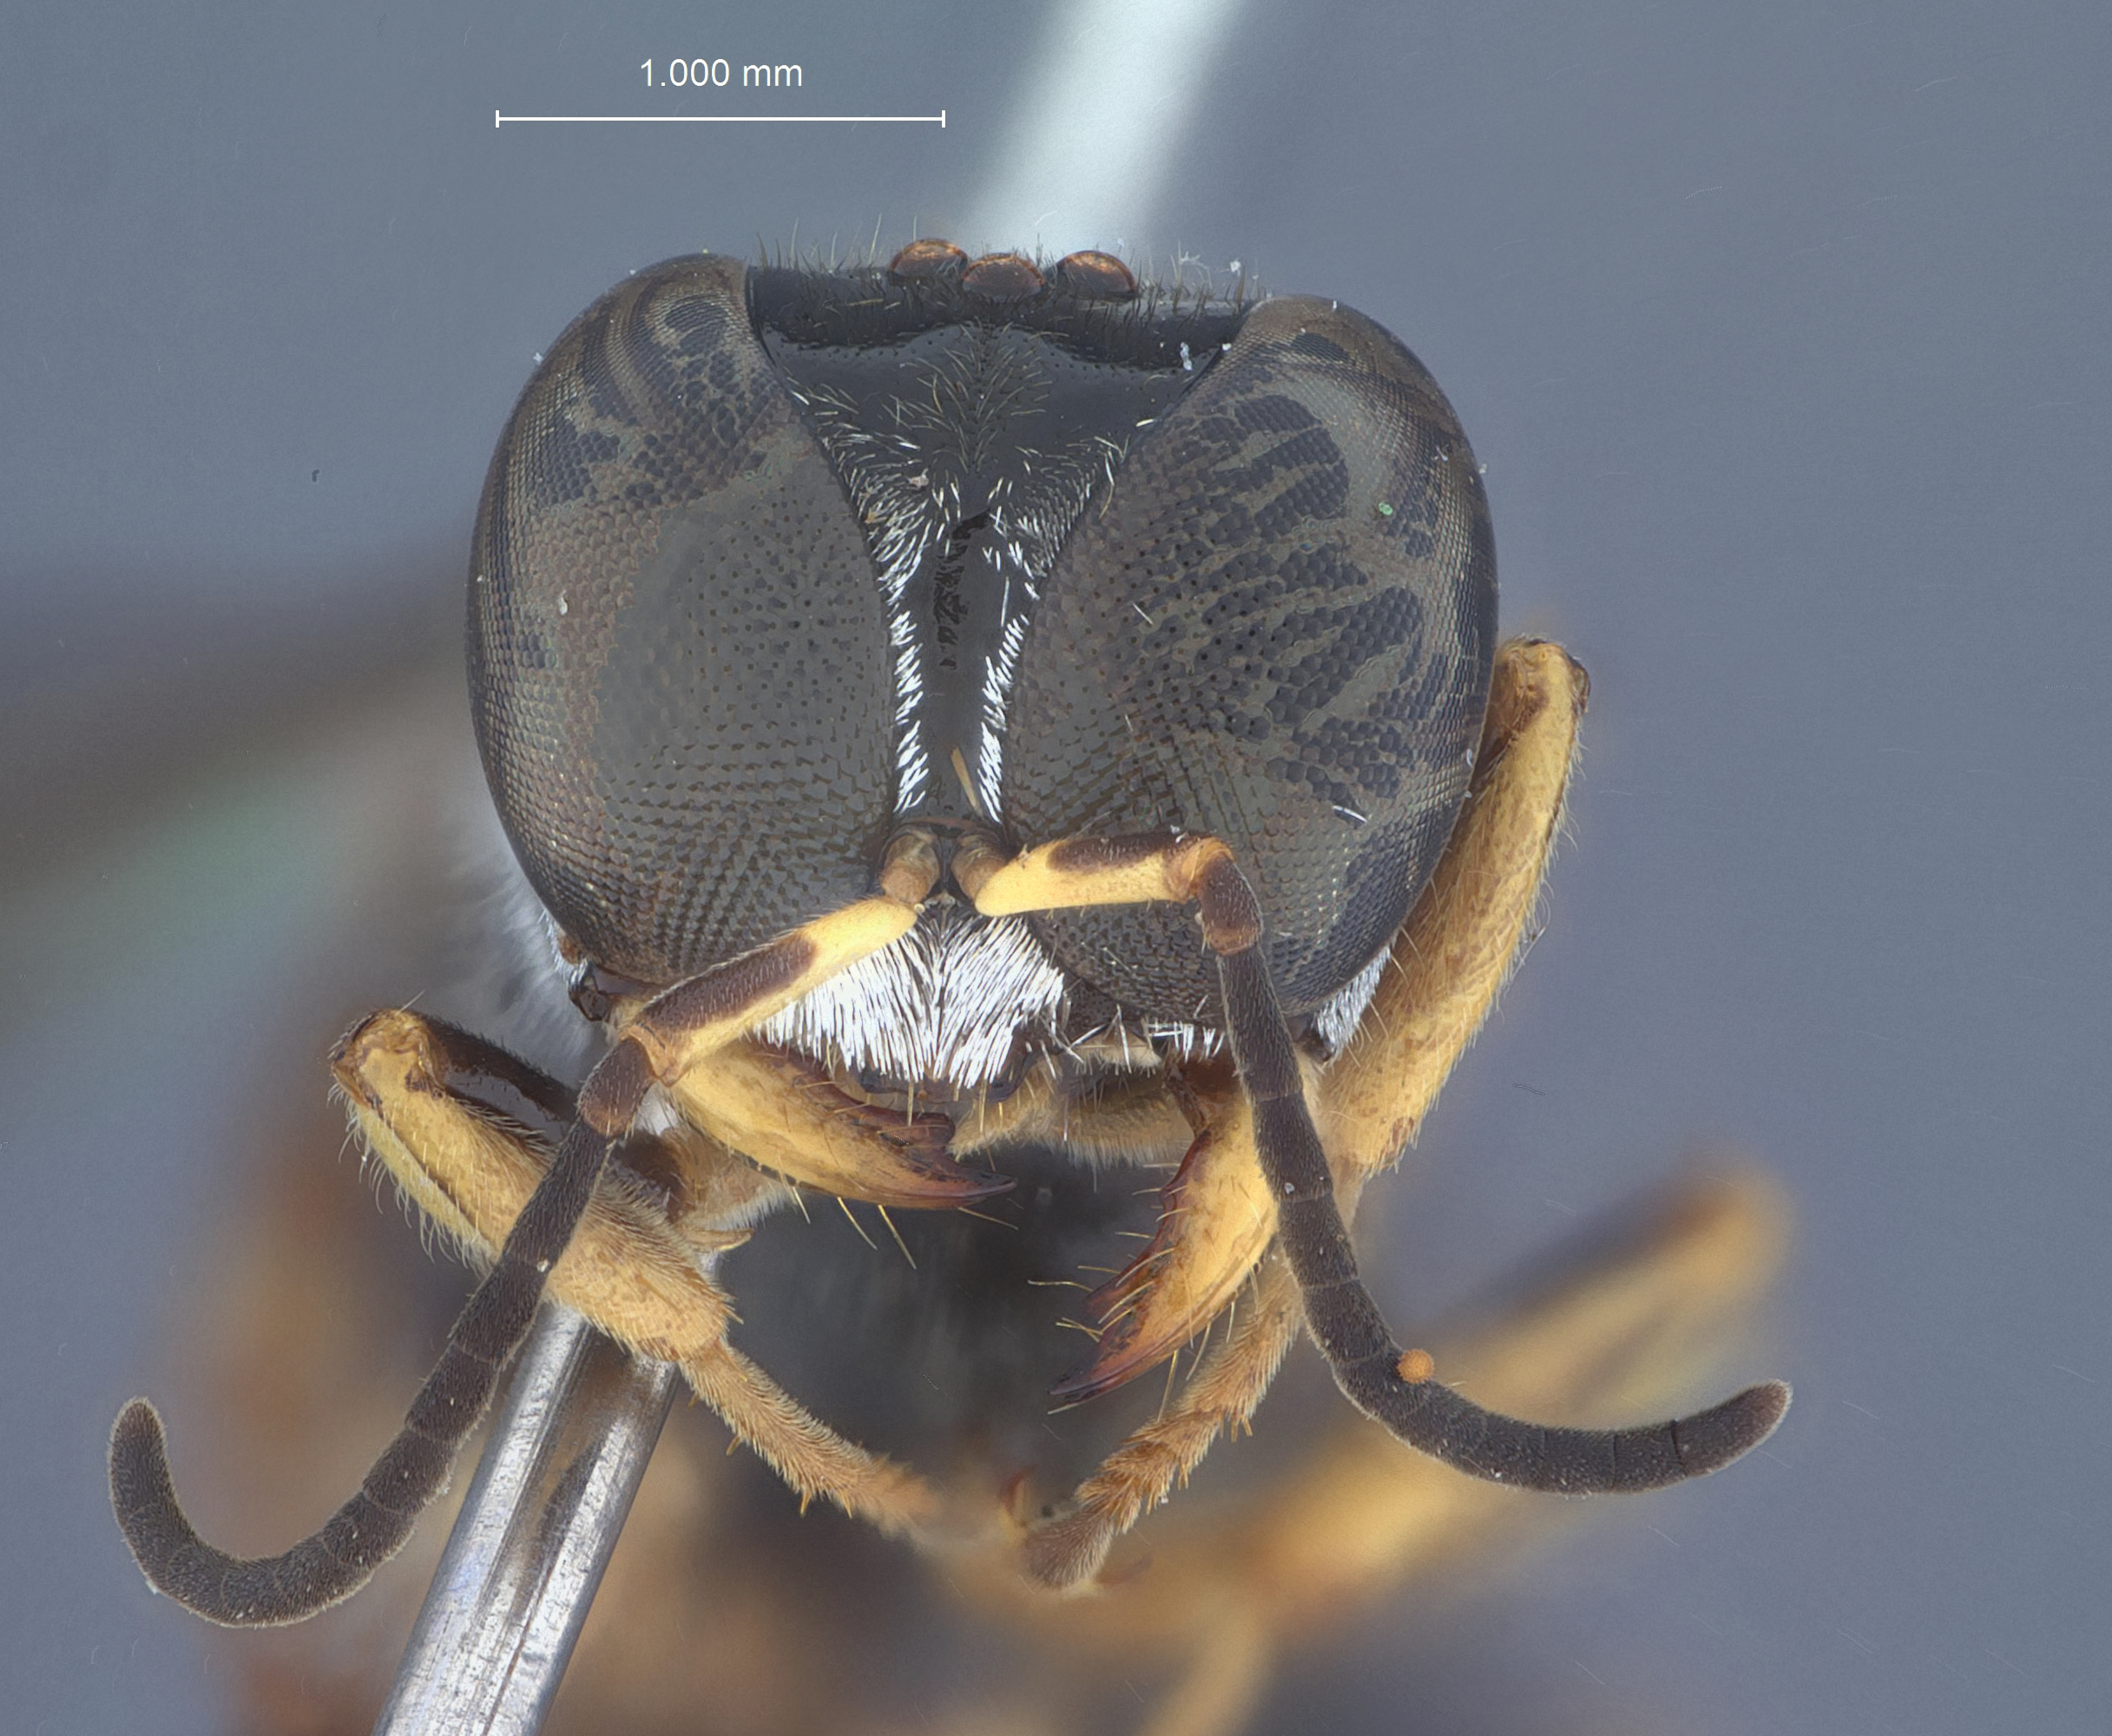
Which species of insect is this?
Crossocerus flavopictus
